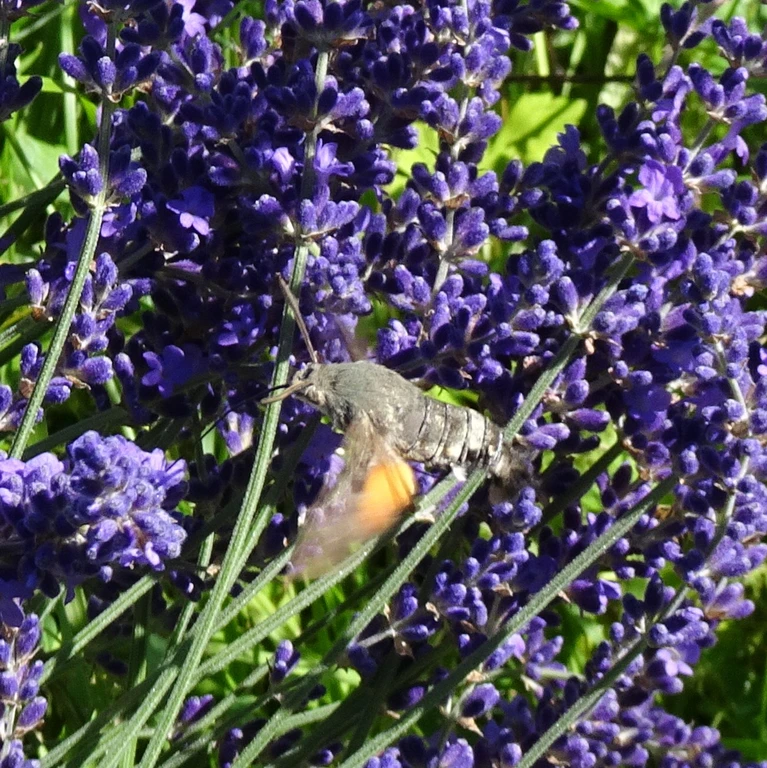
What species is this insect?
Macroglossum stellatarum
